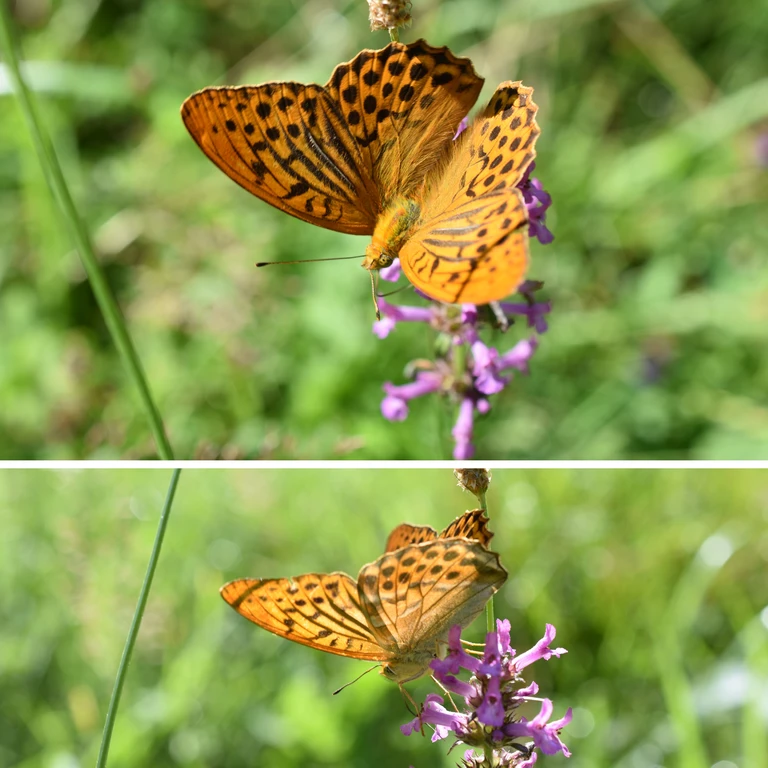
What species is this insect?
Argynnis paphia
